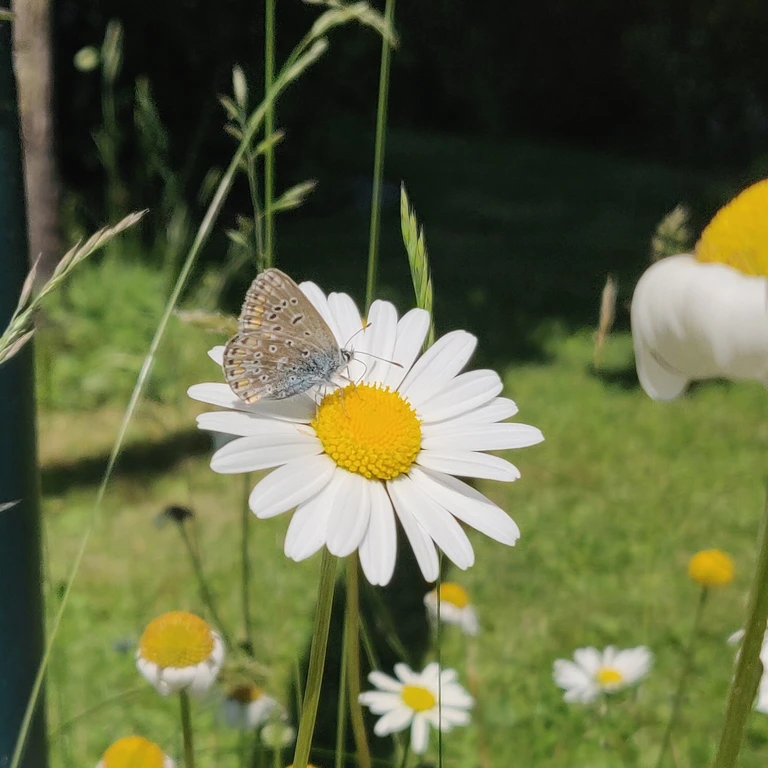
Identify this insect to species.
Polyommatus icarus
